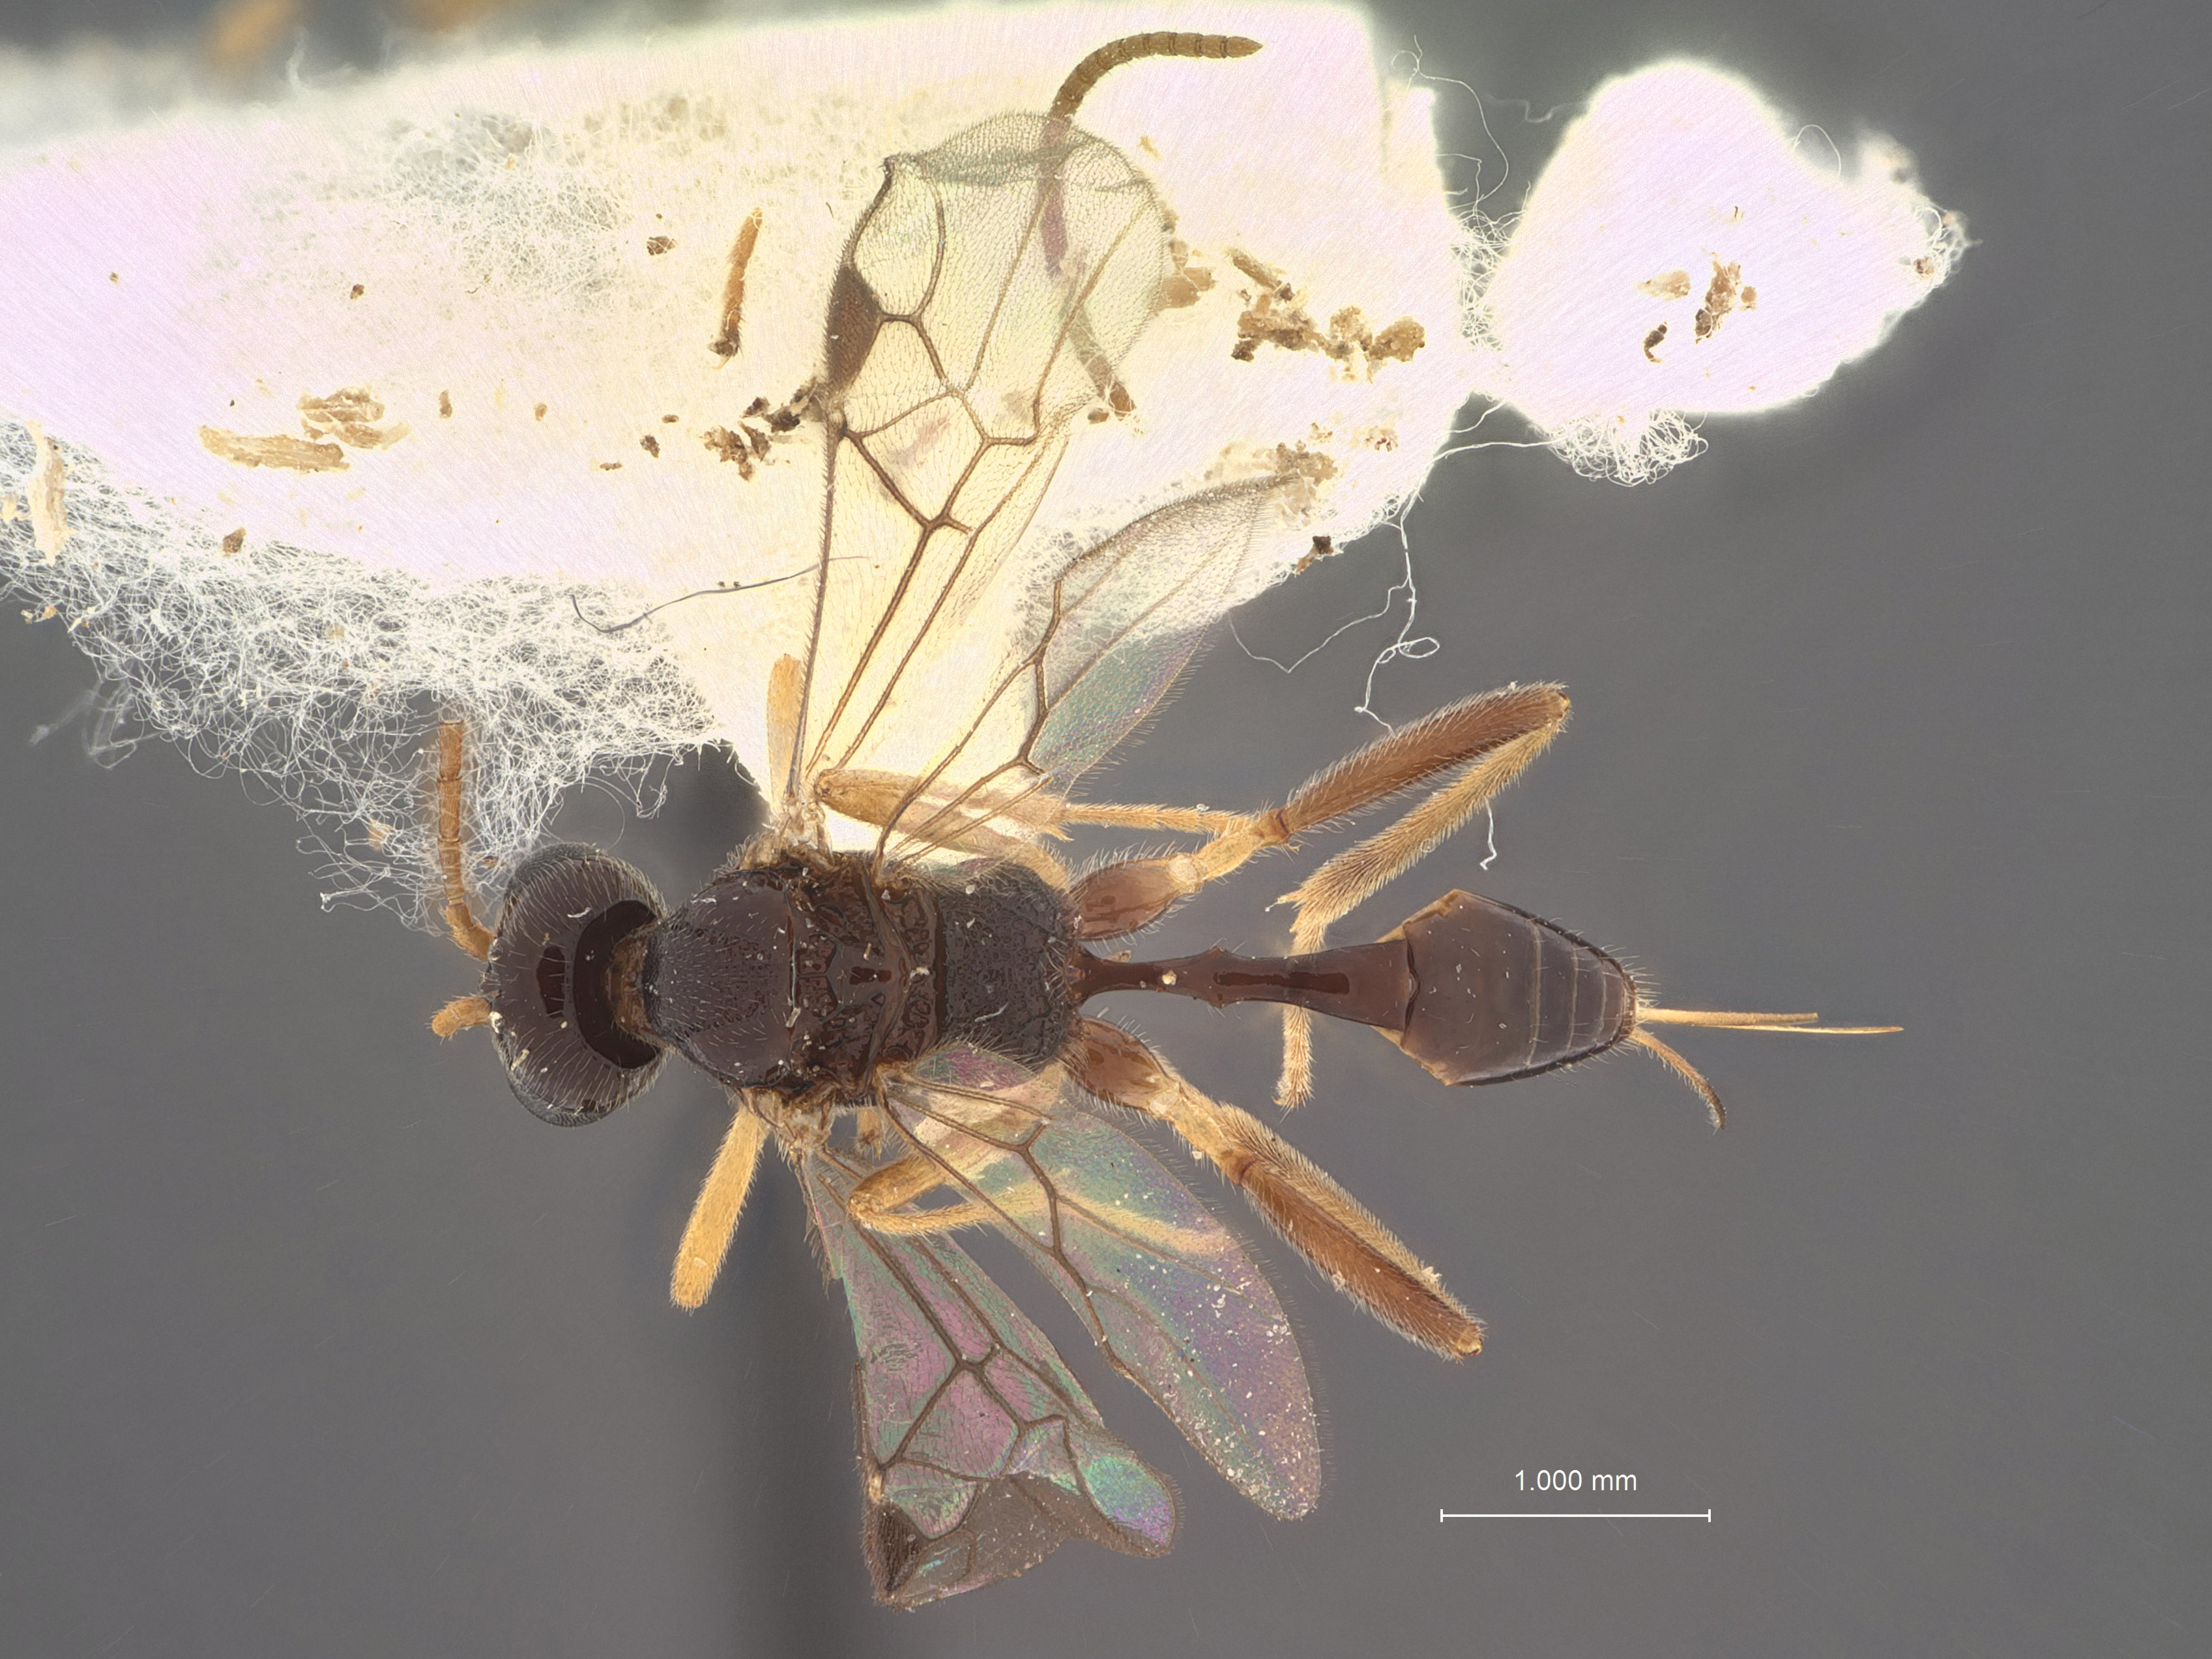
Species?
Perilitus eximius
